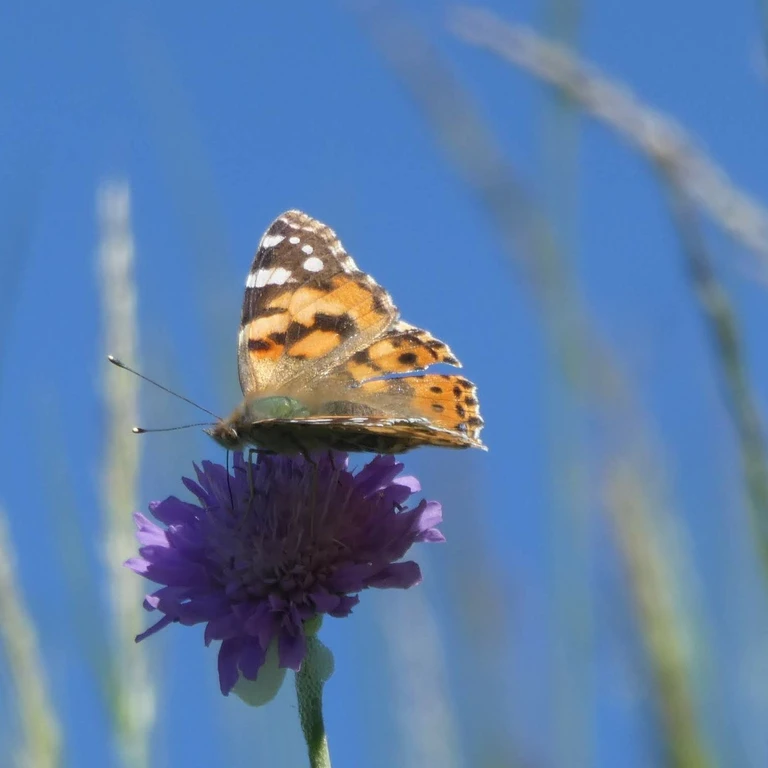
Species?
Vanessa cardui
